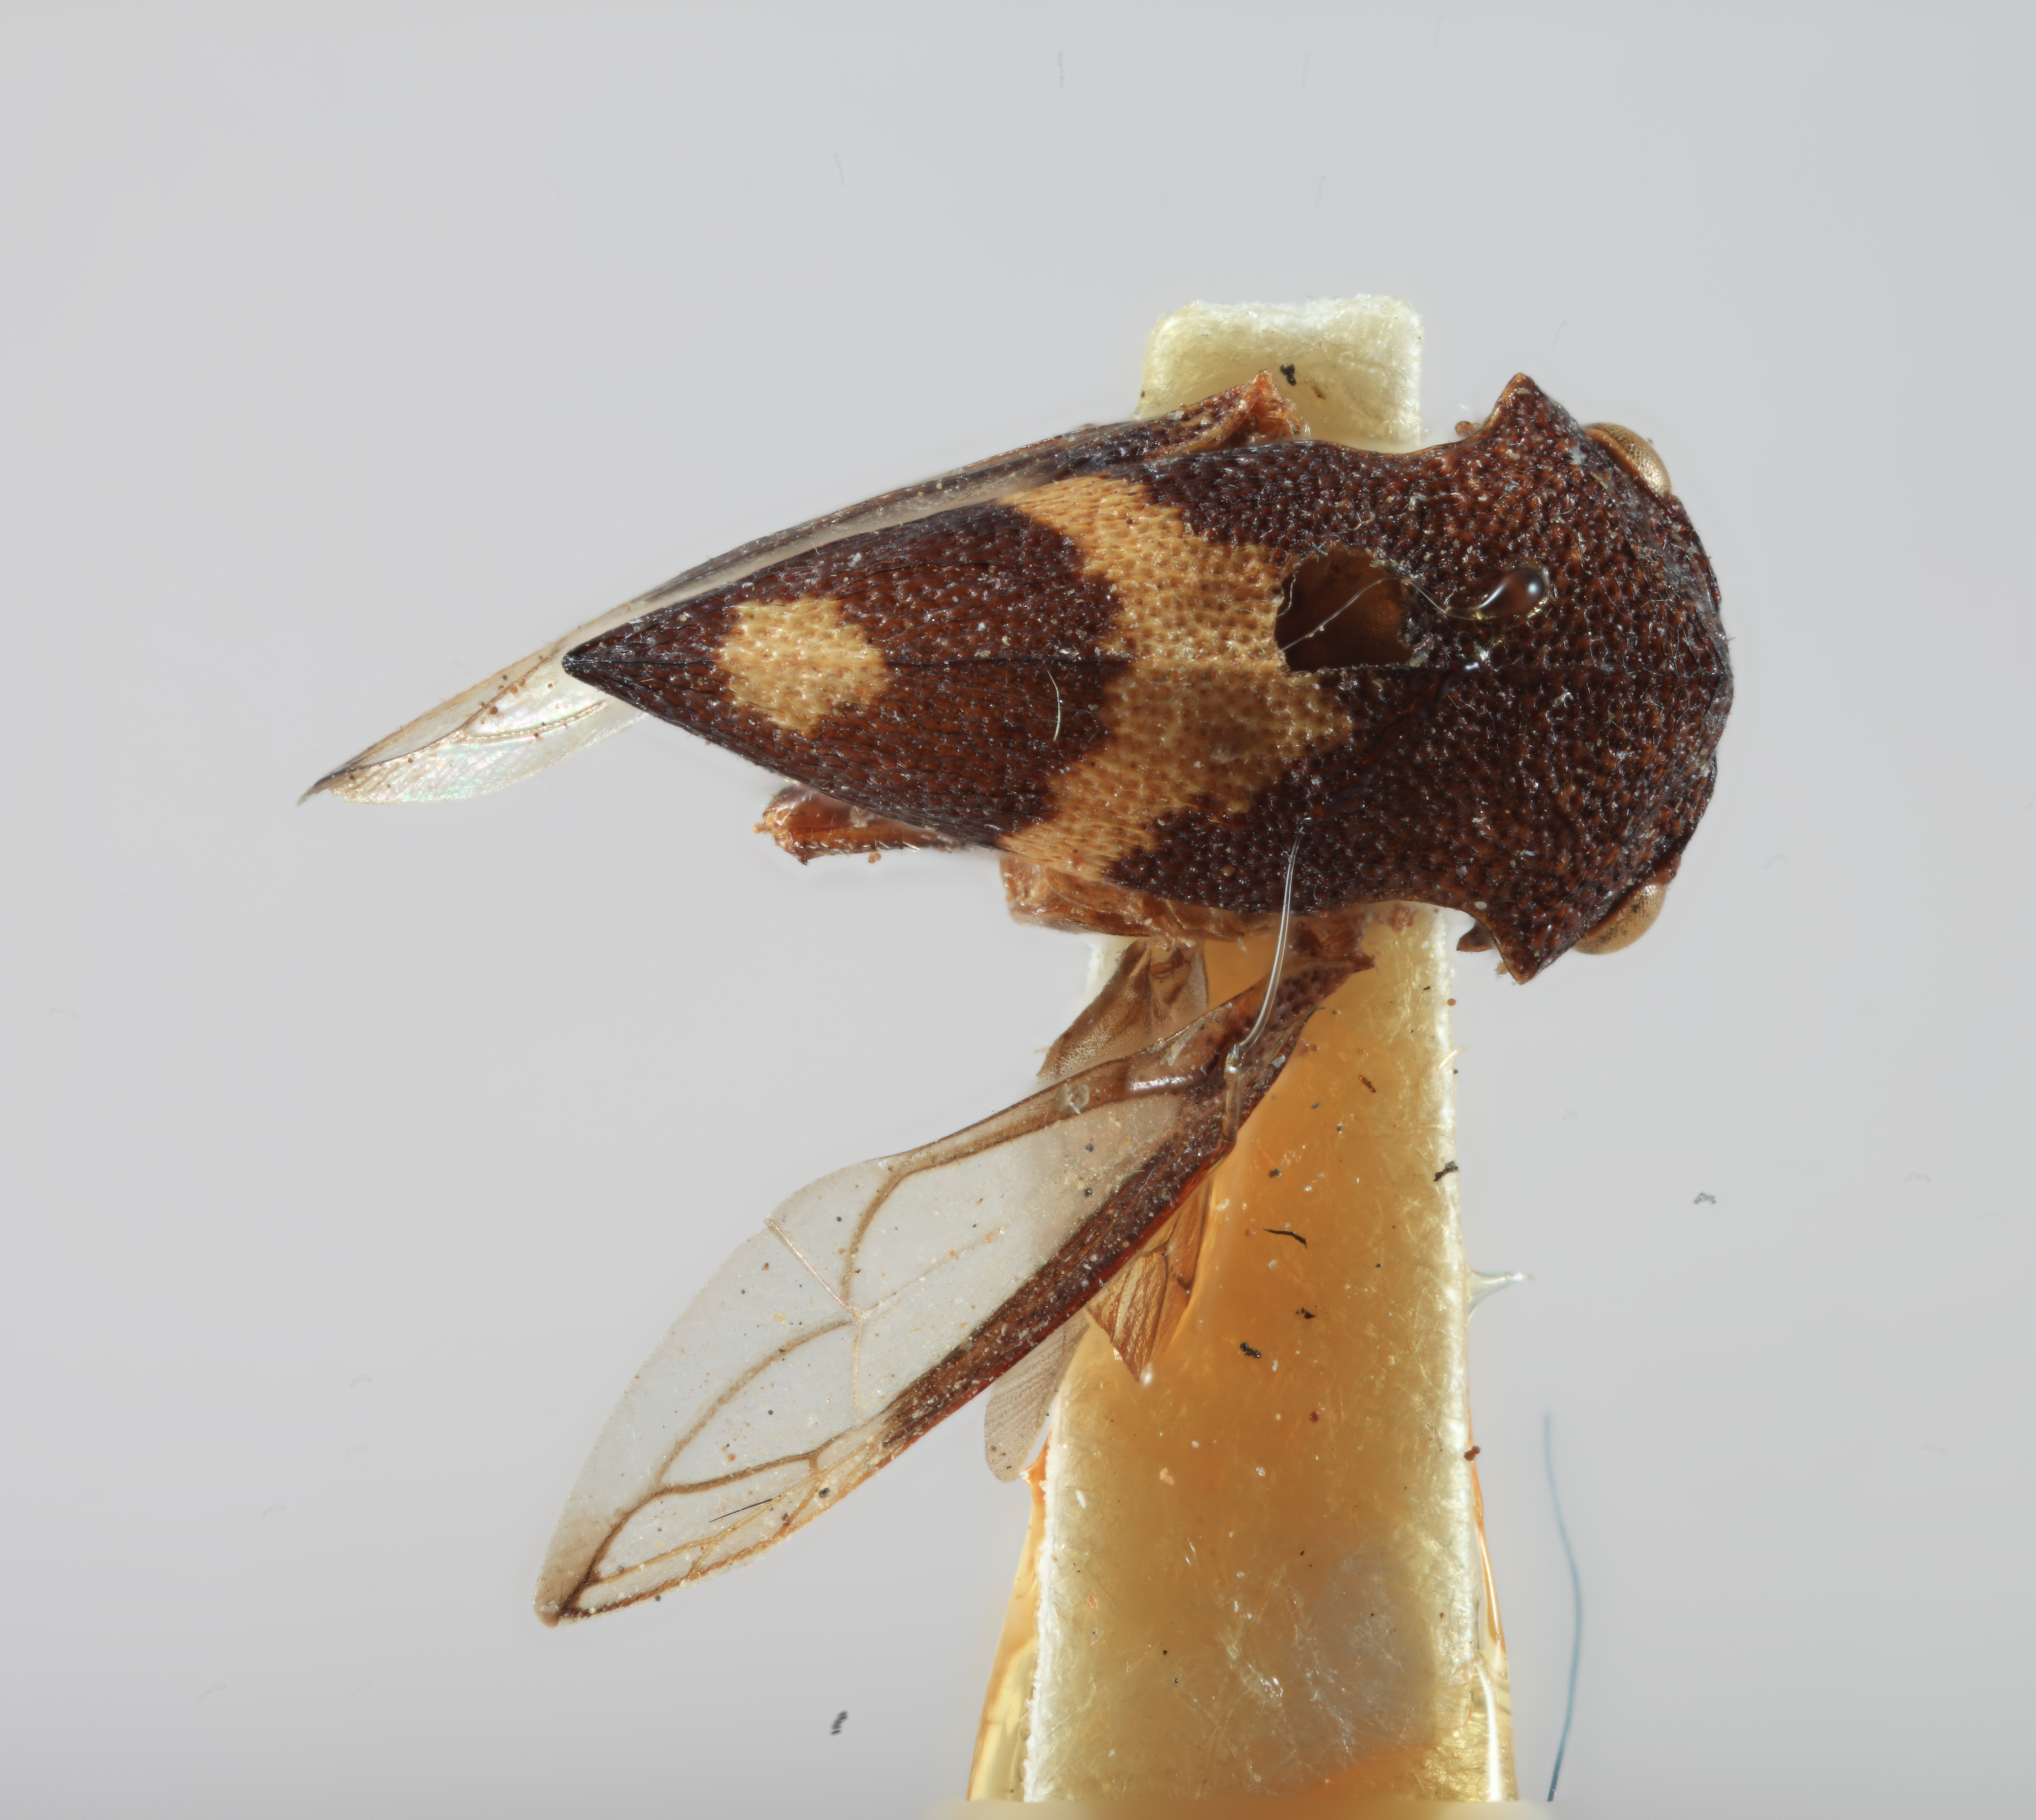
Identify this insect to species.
Aphetea bicolor
